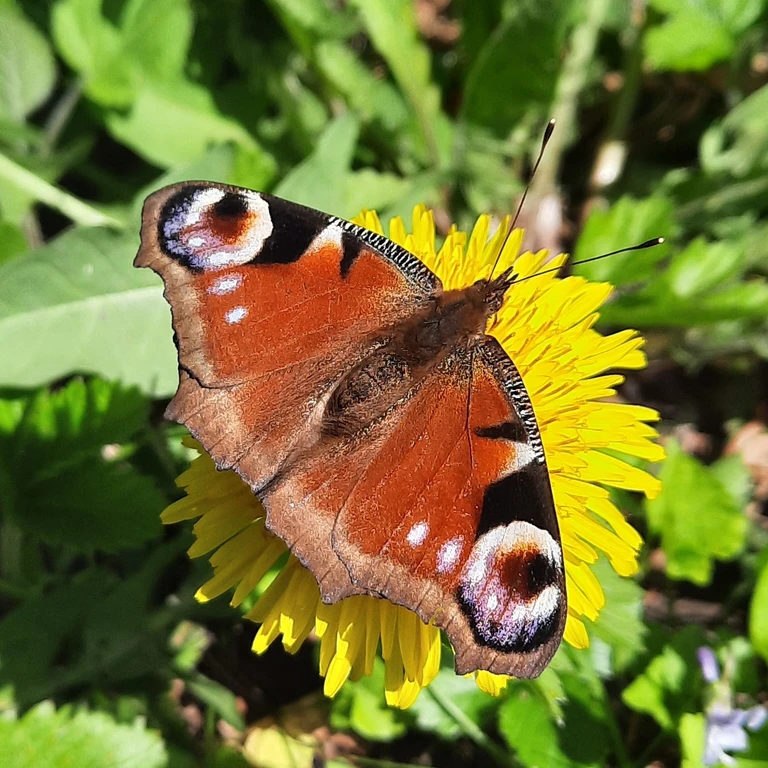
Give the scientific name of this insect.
Aglais io
